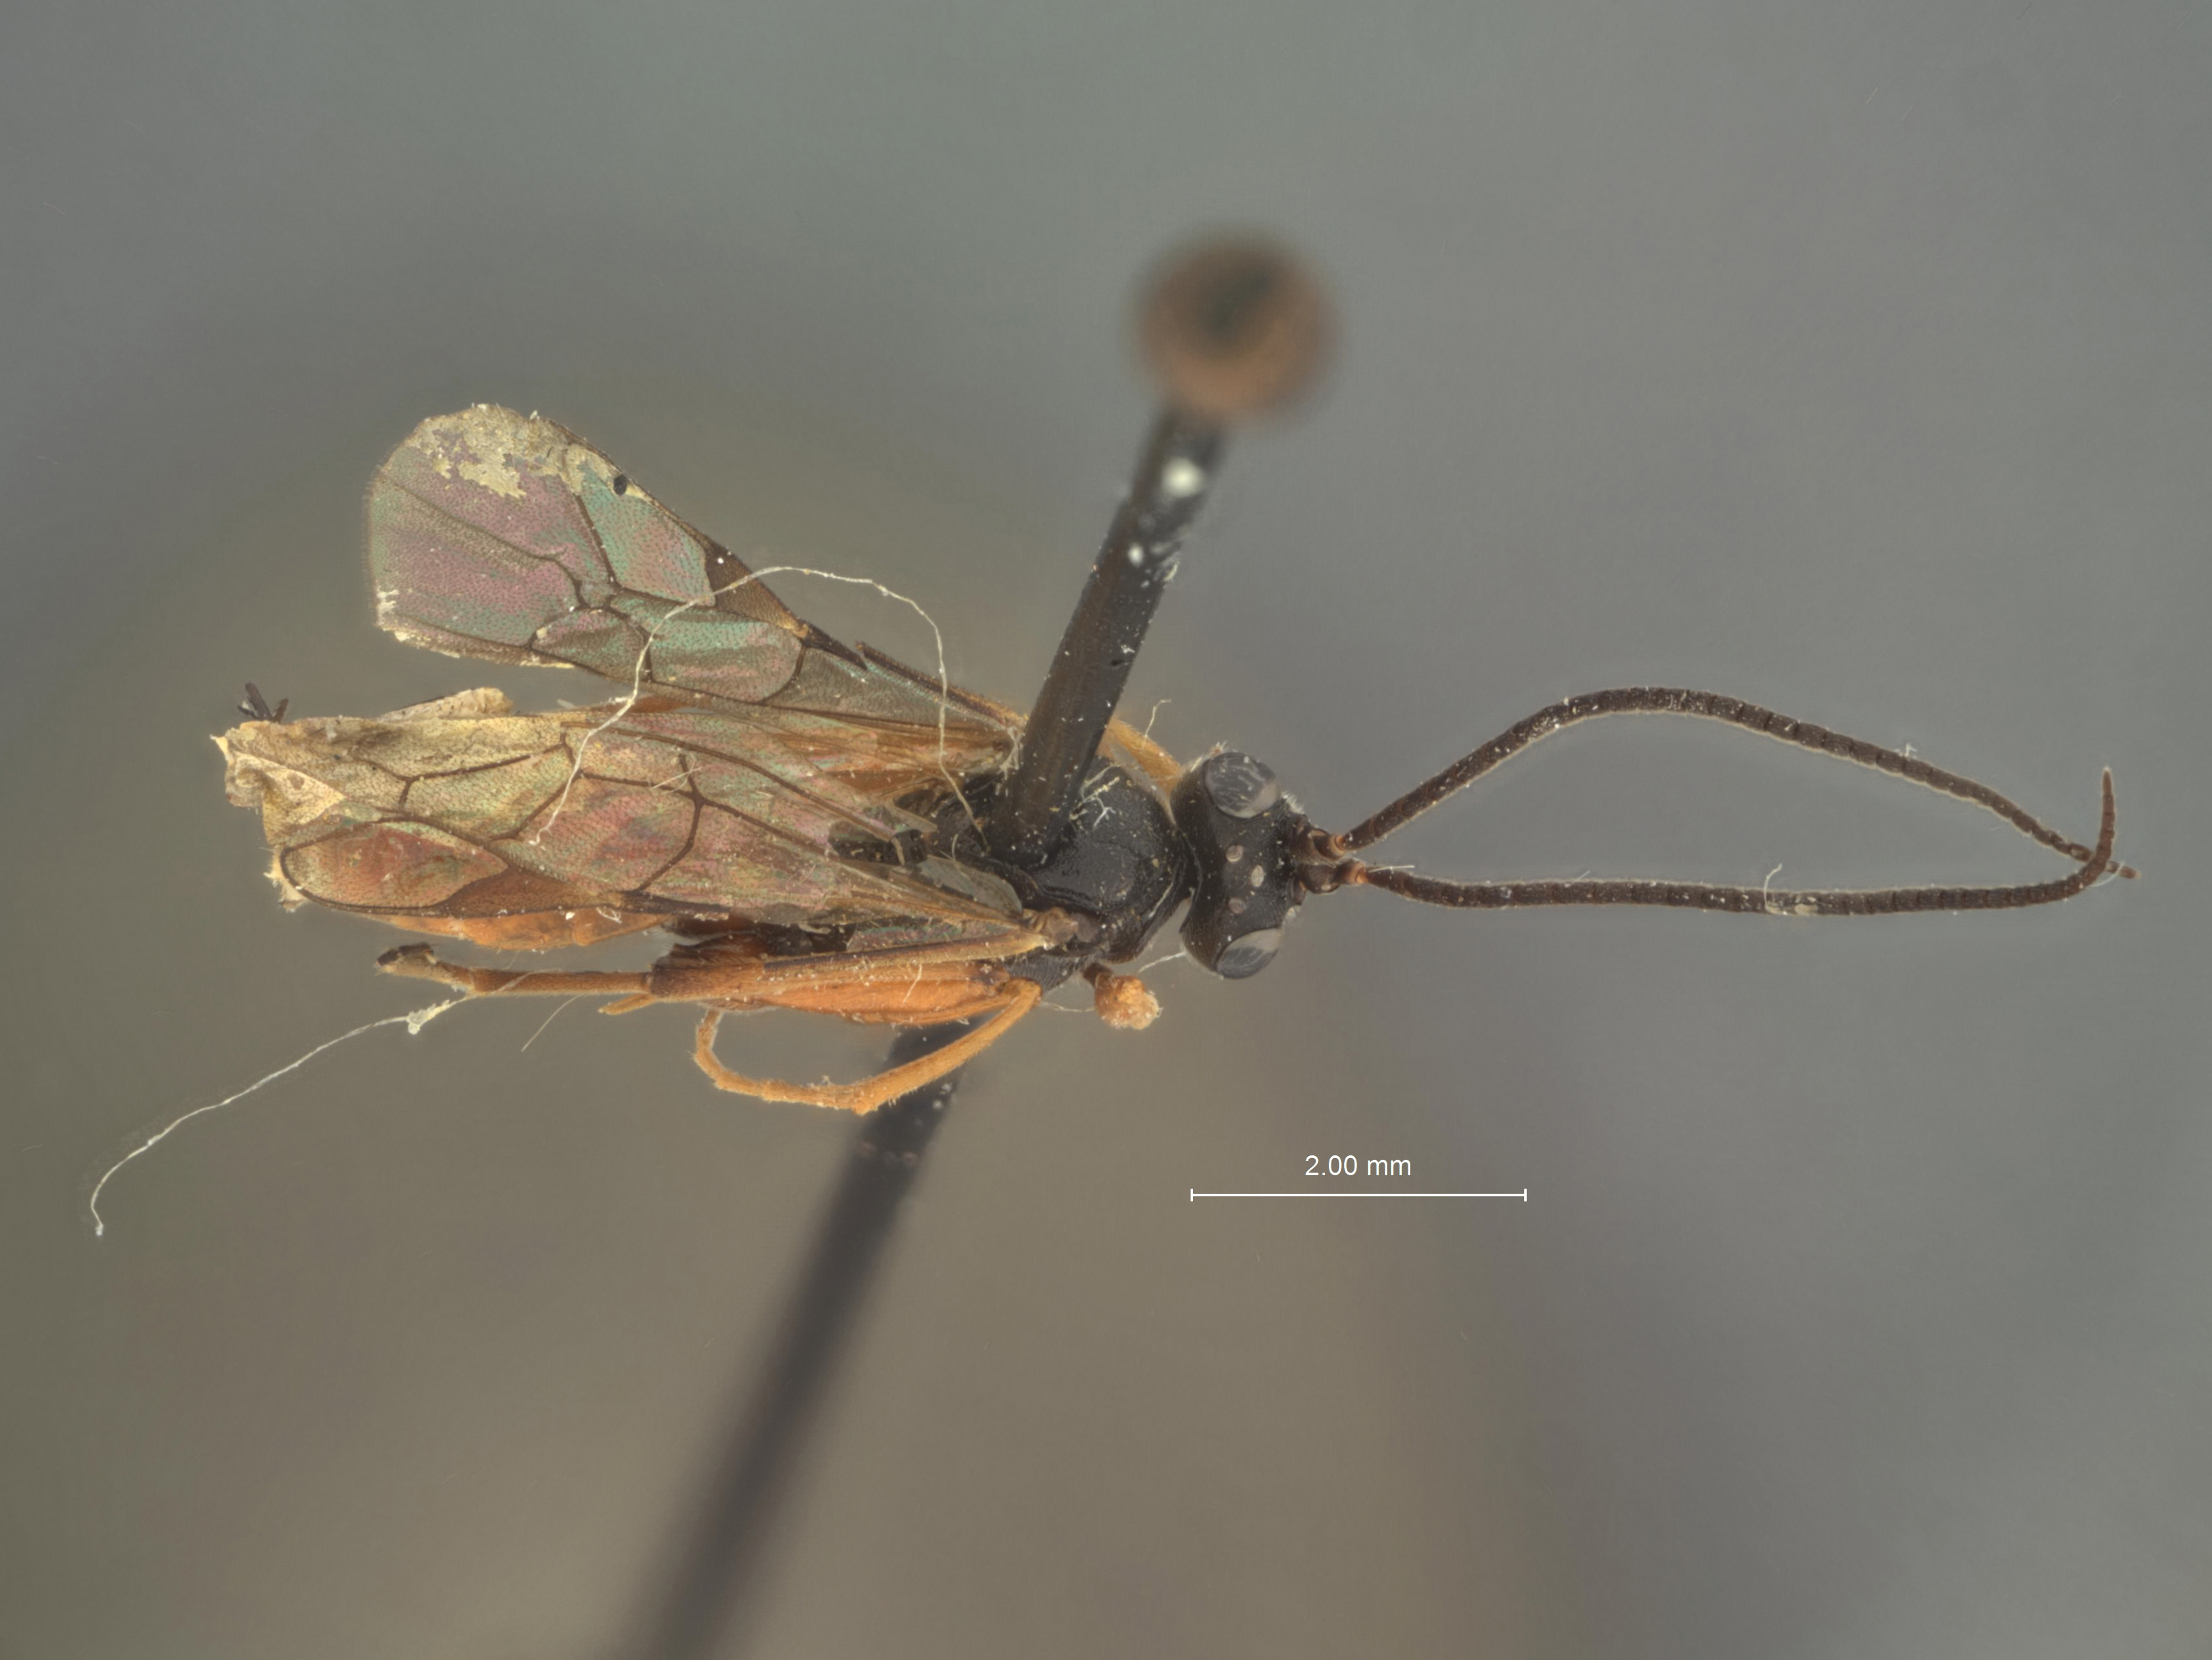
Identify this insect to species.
Linycus nigriceps
